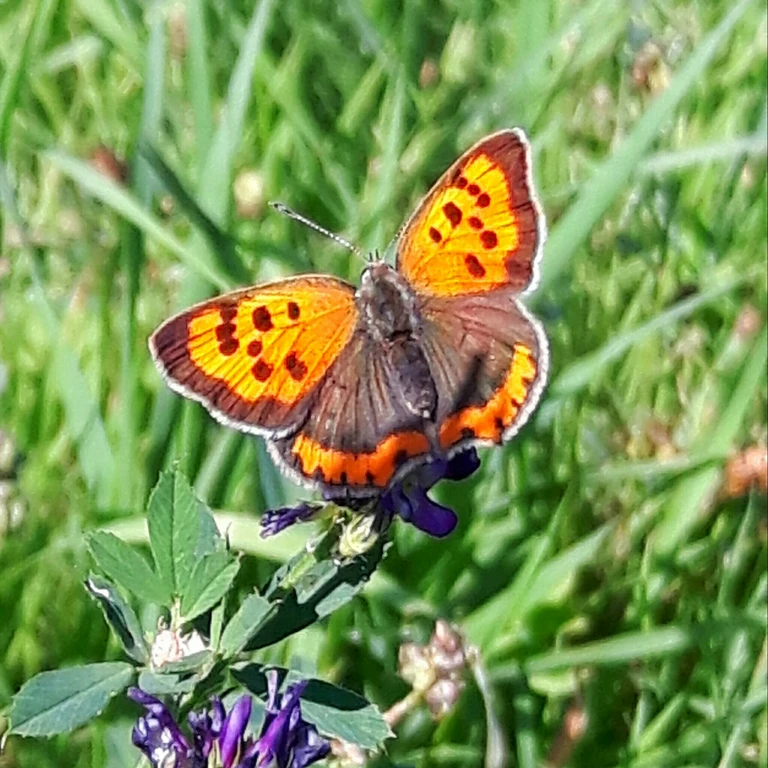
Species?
Lycaena phlaeas
